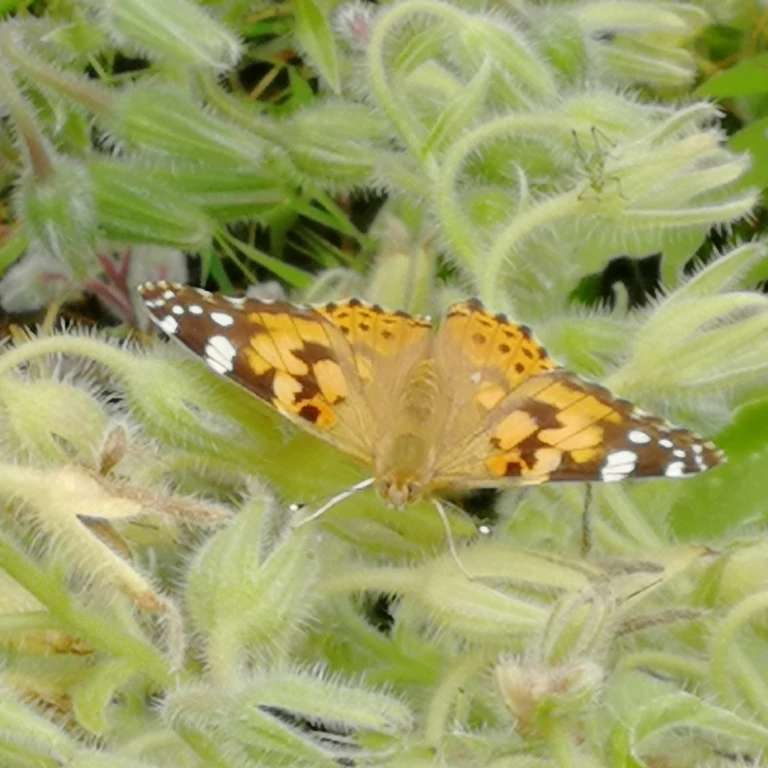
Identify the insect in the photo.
Vanessa cardui
